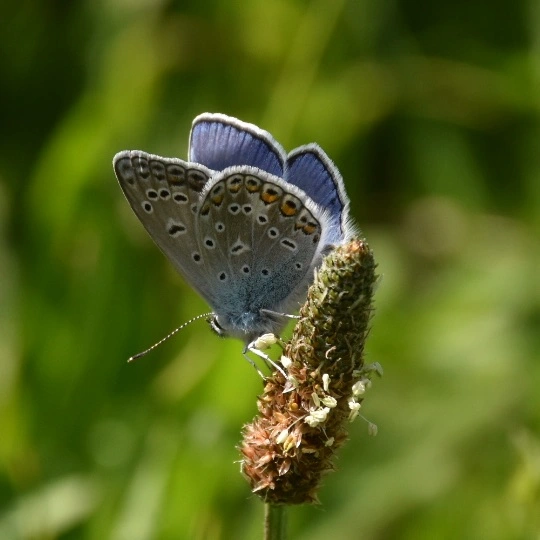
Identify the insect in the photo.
Polyommatus icarus
